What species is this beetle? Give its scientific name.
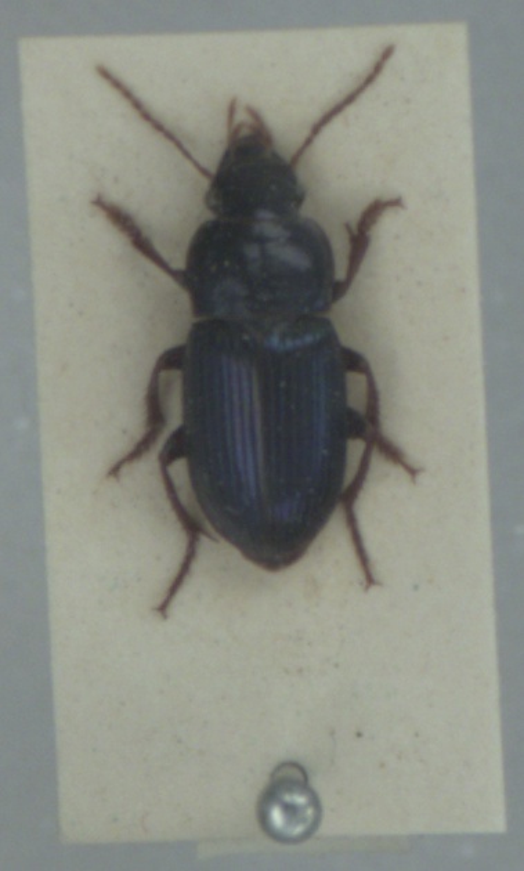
Harpalus rubripes
